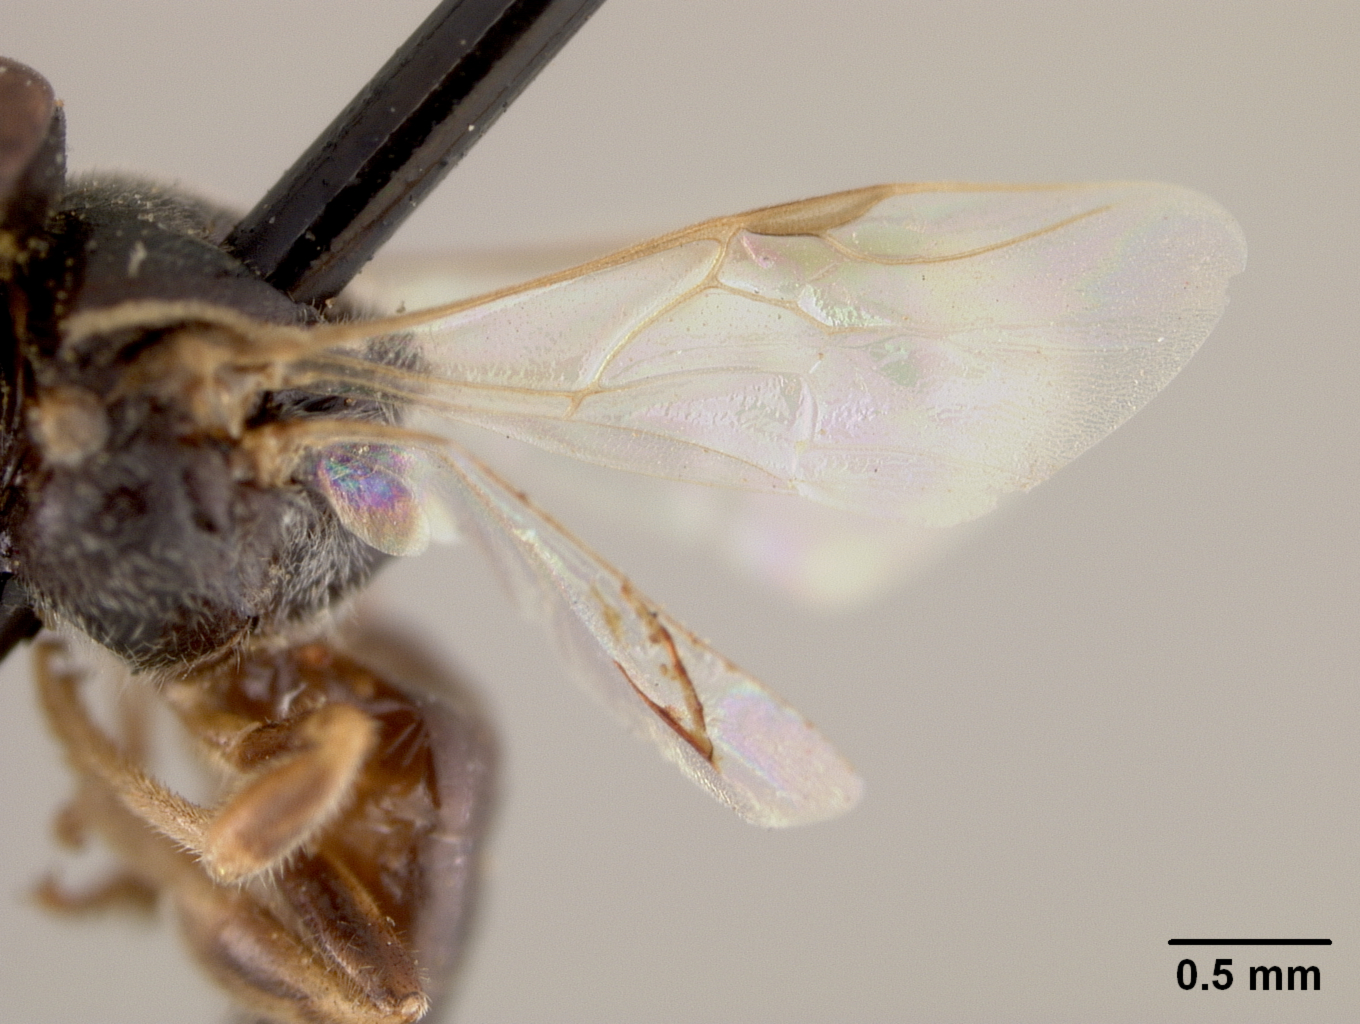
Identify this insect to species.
Trigona nitidula
